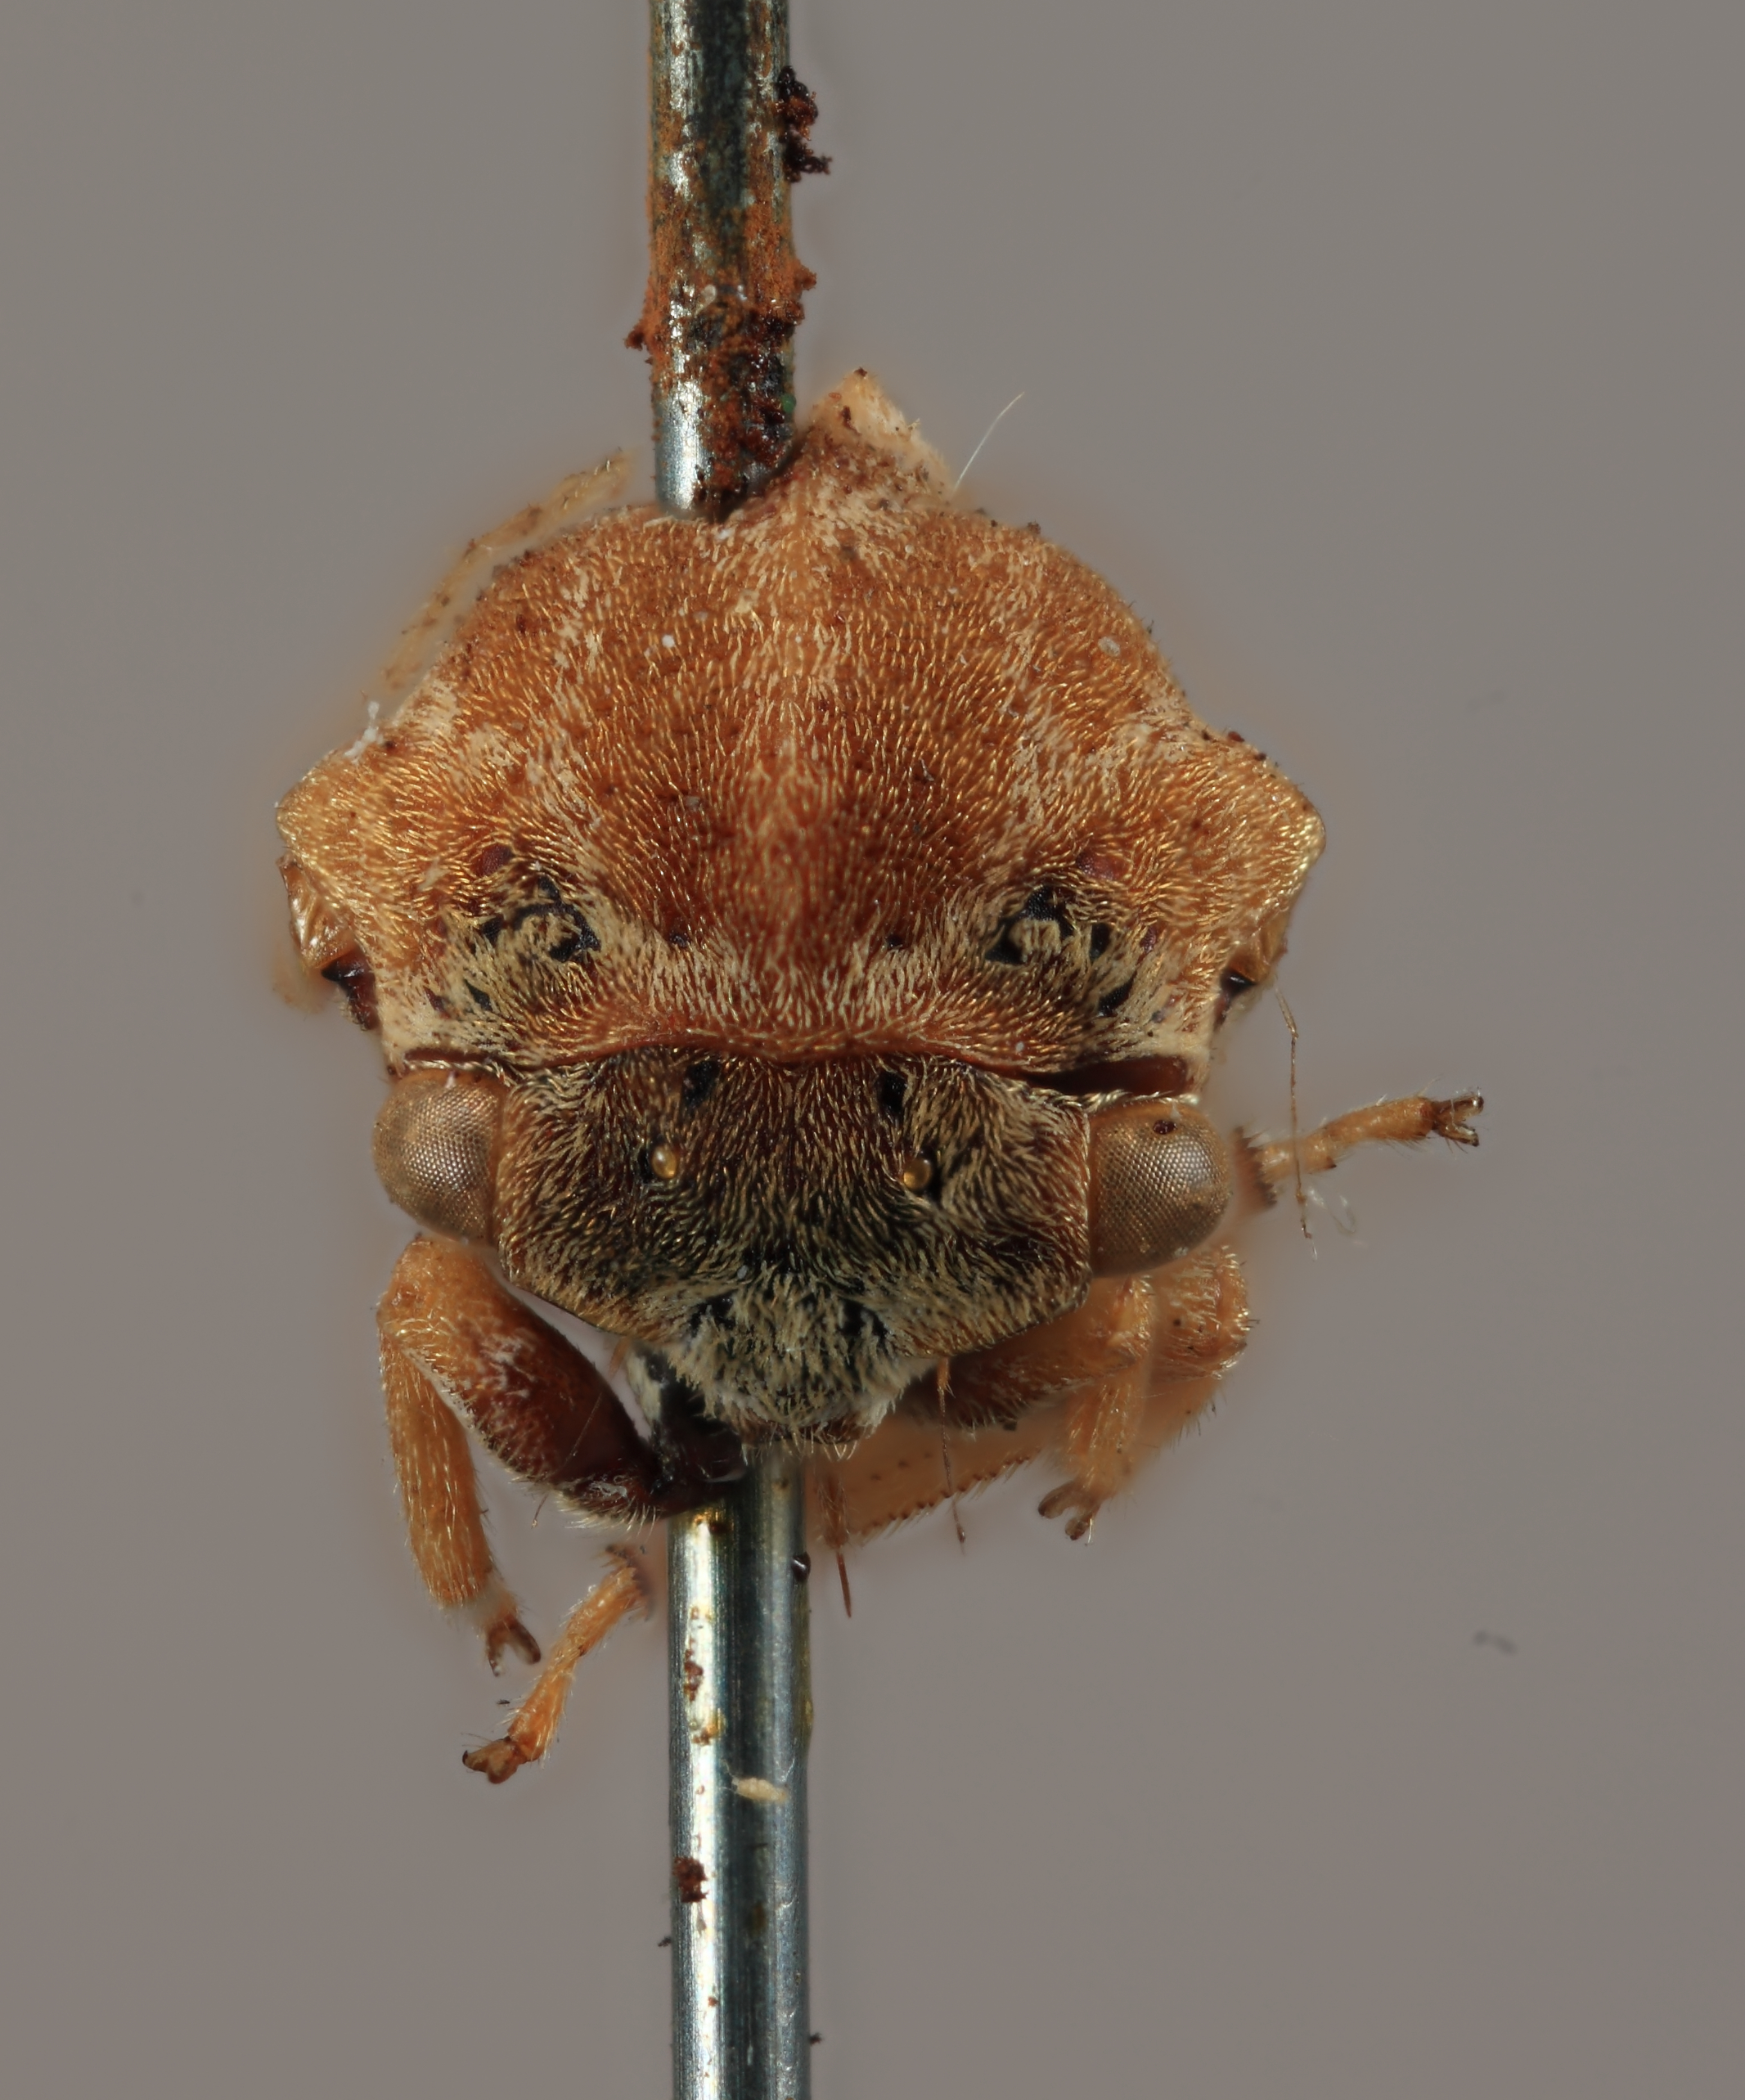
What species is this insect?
Gargara tuberculata
